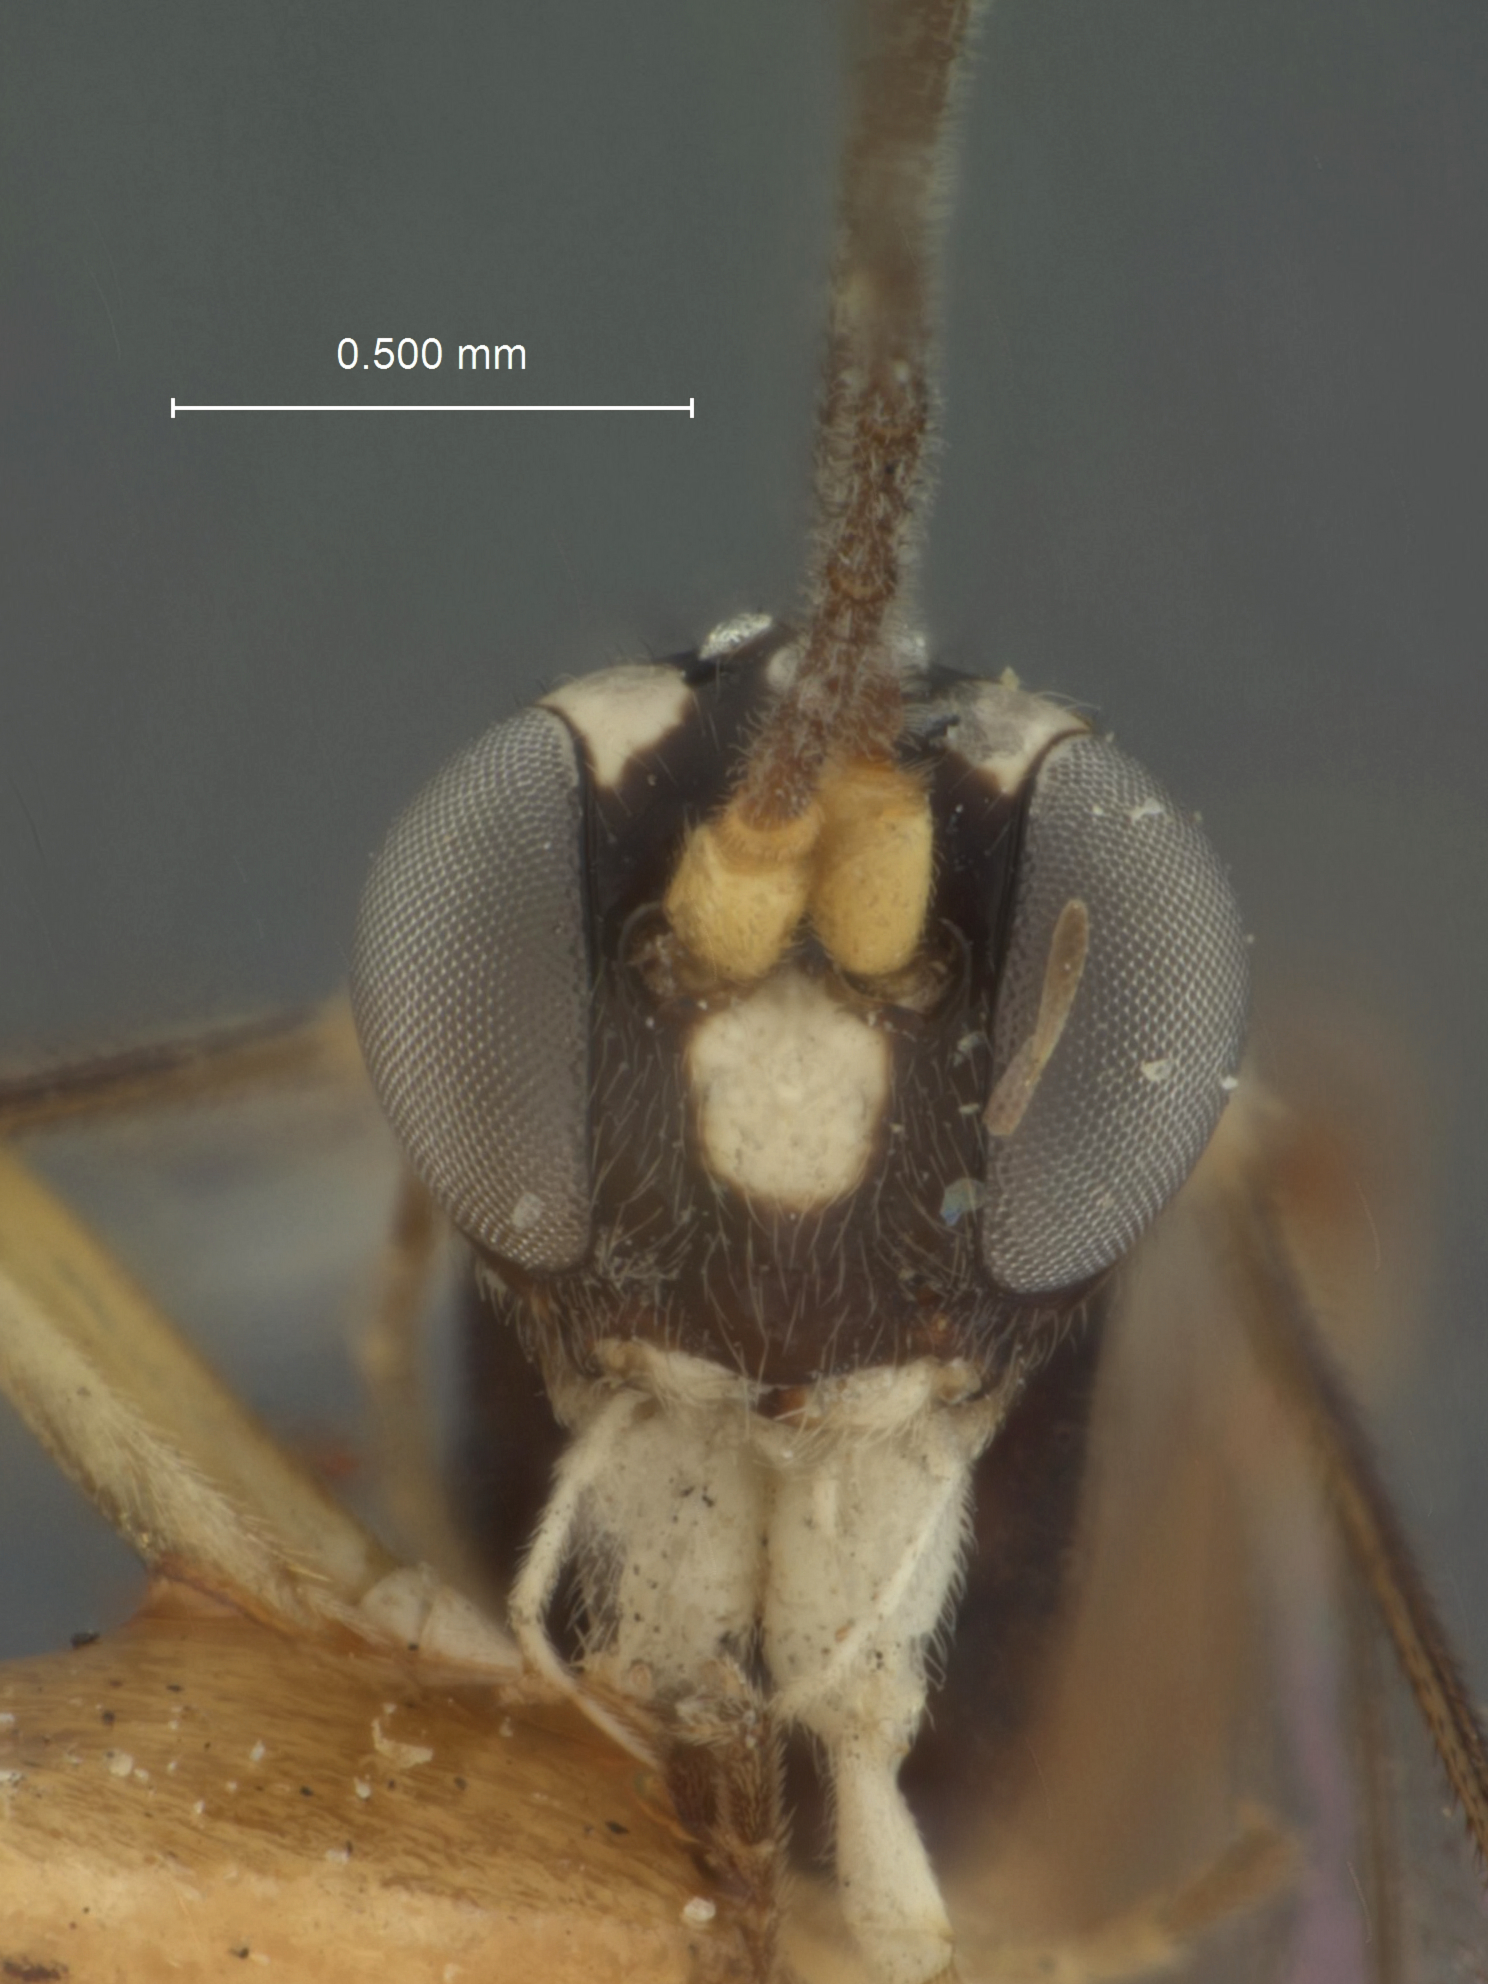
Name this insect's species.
Isotima metathoracica
